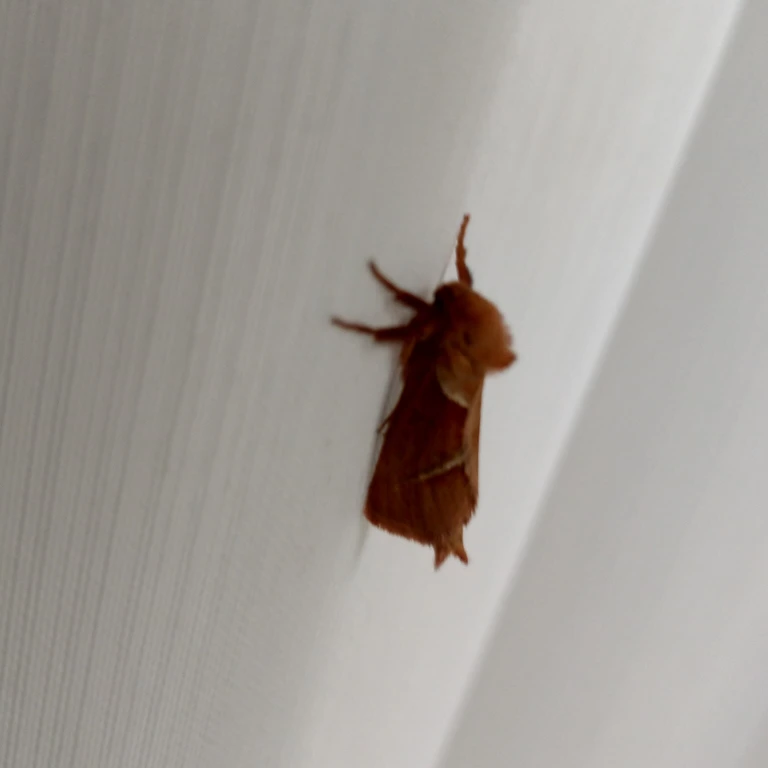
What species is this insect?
Triodia sylvina
